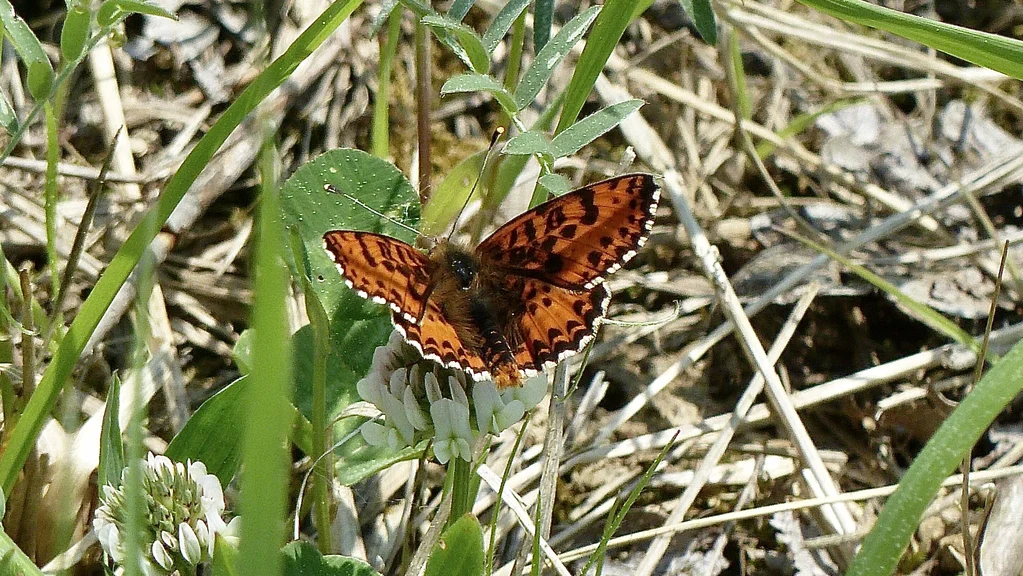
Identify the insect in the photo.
Melitaea didyma
